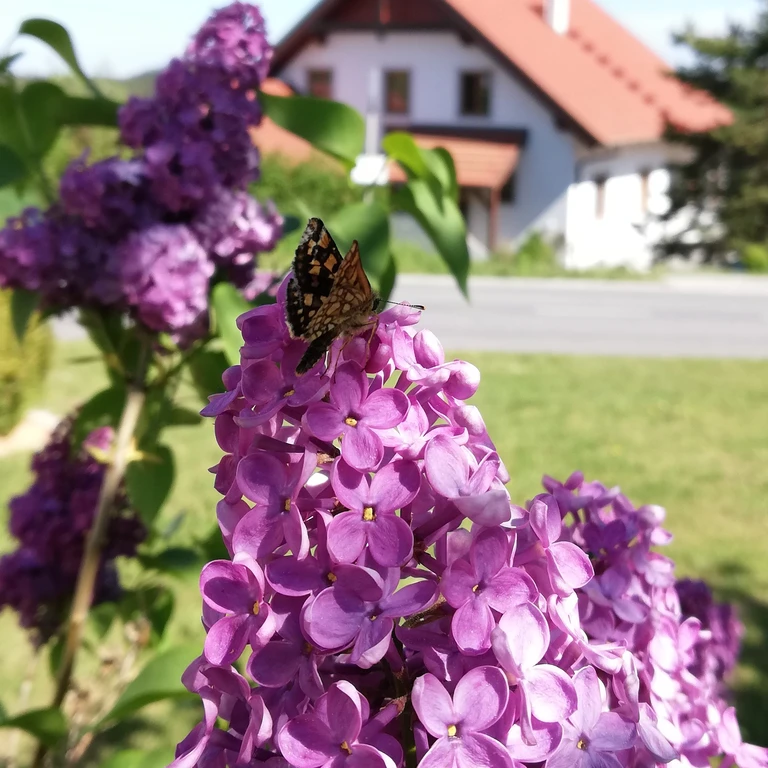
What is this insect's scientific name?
Carterocephalus palaemon
